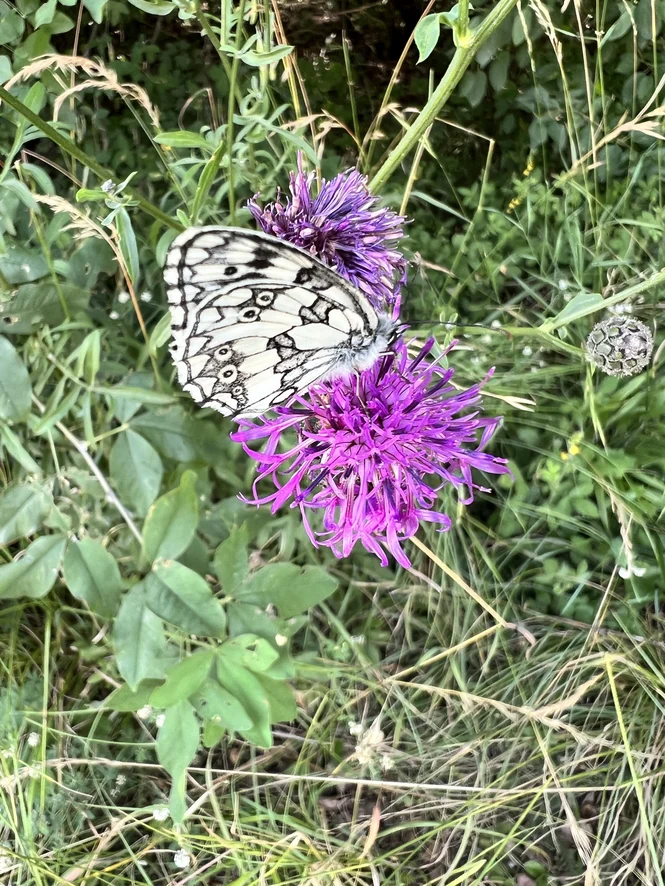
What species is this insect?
Melanargia galathea
